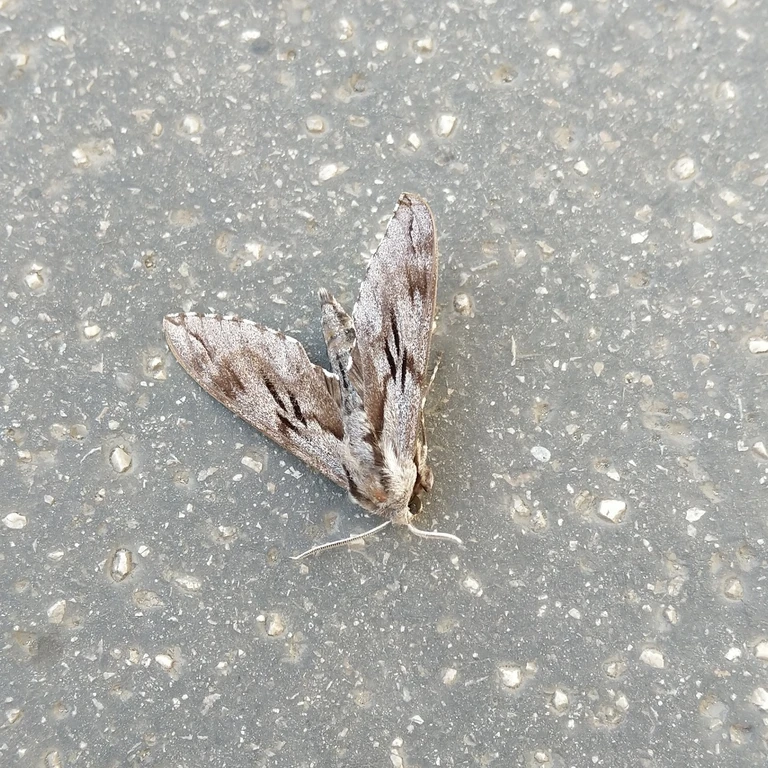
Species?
Sphinx pinastri
